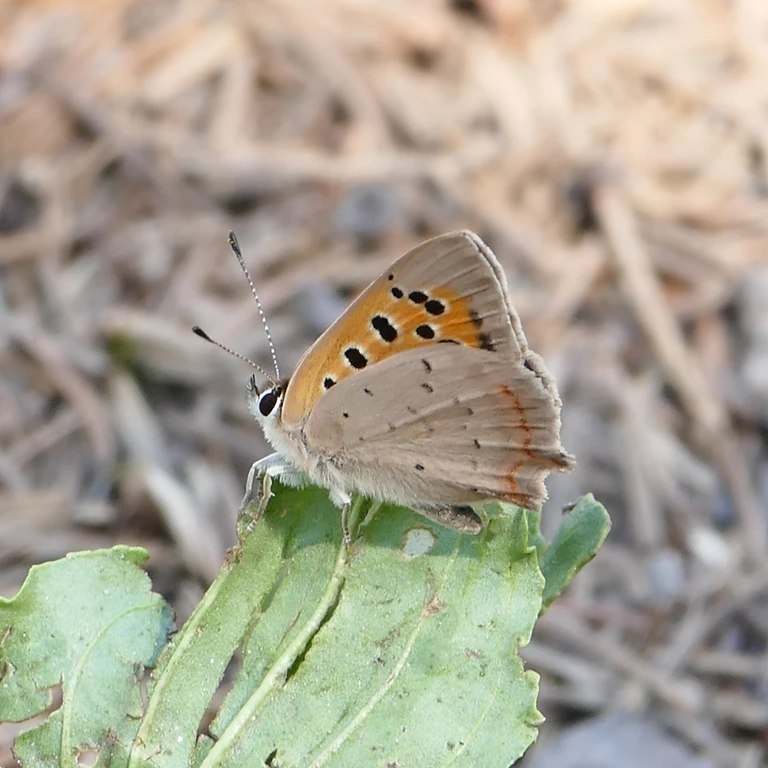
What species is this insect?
Lycaena phlaeas
